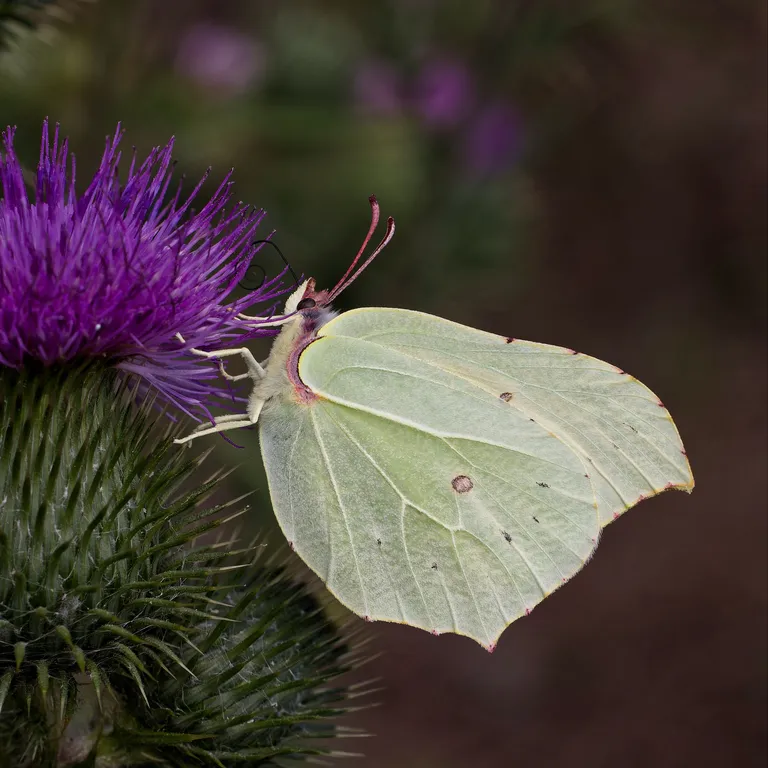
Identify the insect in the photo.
Gonepteryx rhamni
